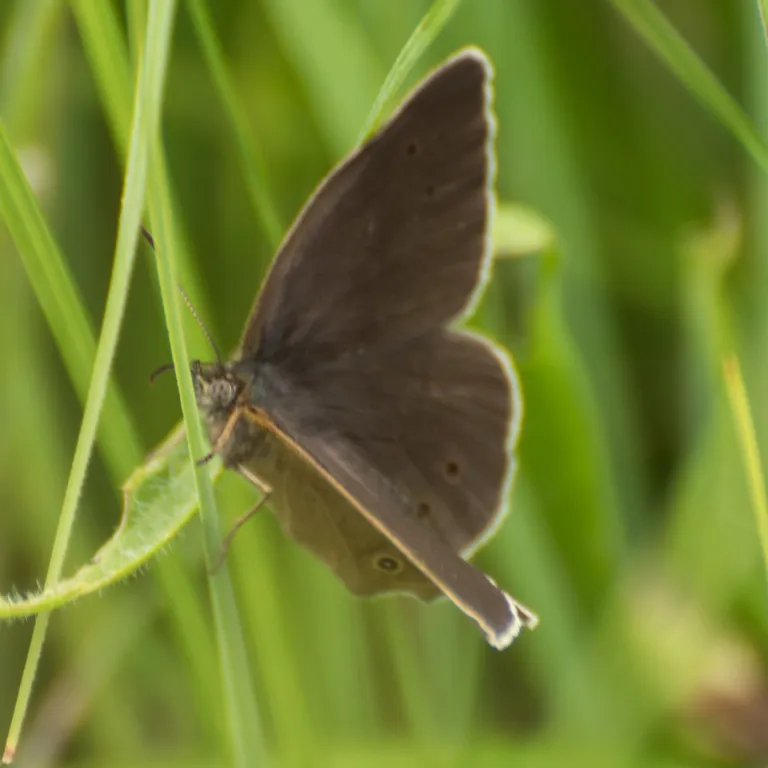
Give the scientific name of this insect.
Aphantopus hyperantus
